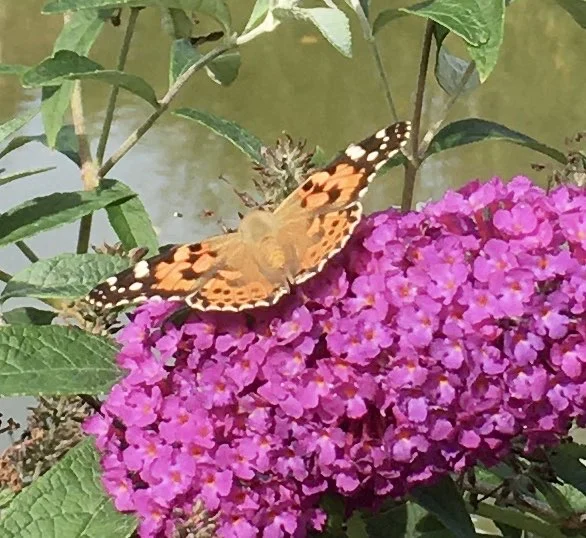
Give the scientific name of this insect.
Vanessa cardui
